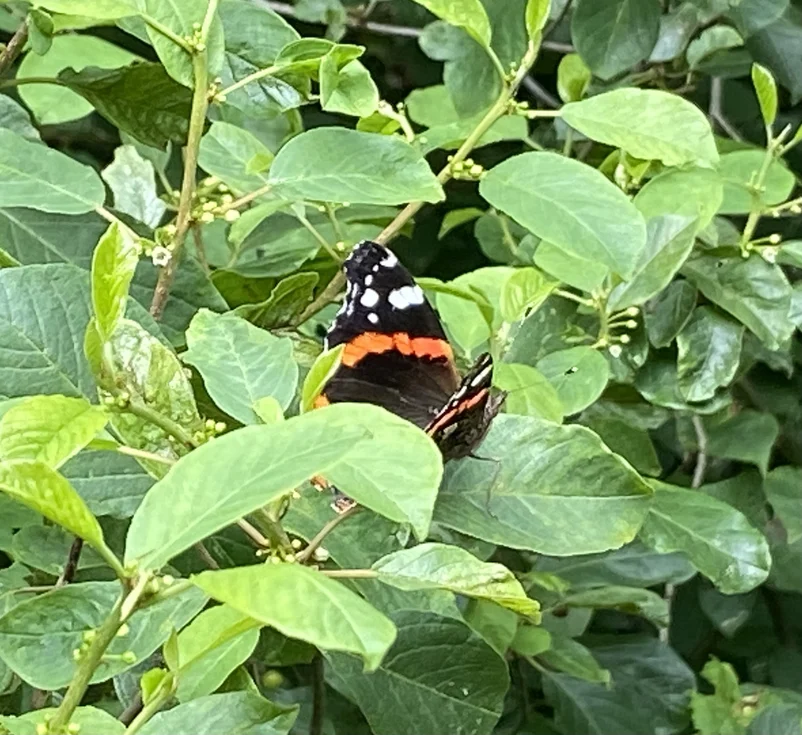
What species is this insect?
Vanessa atalanta
